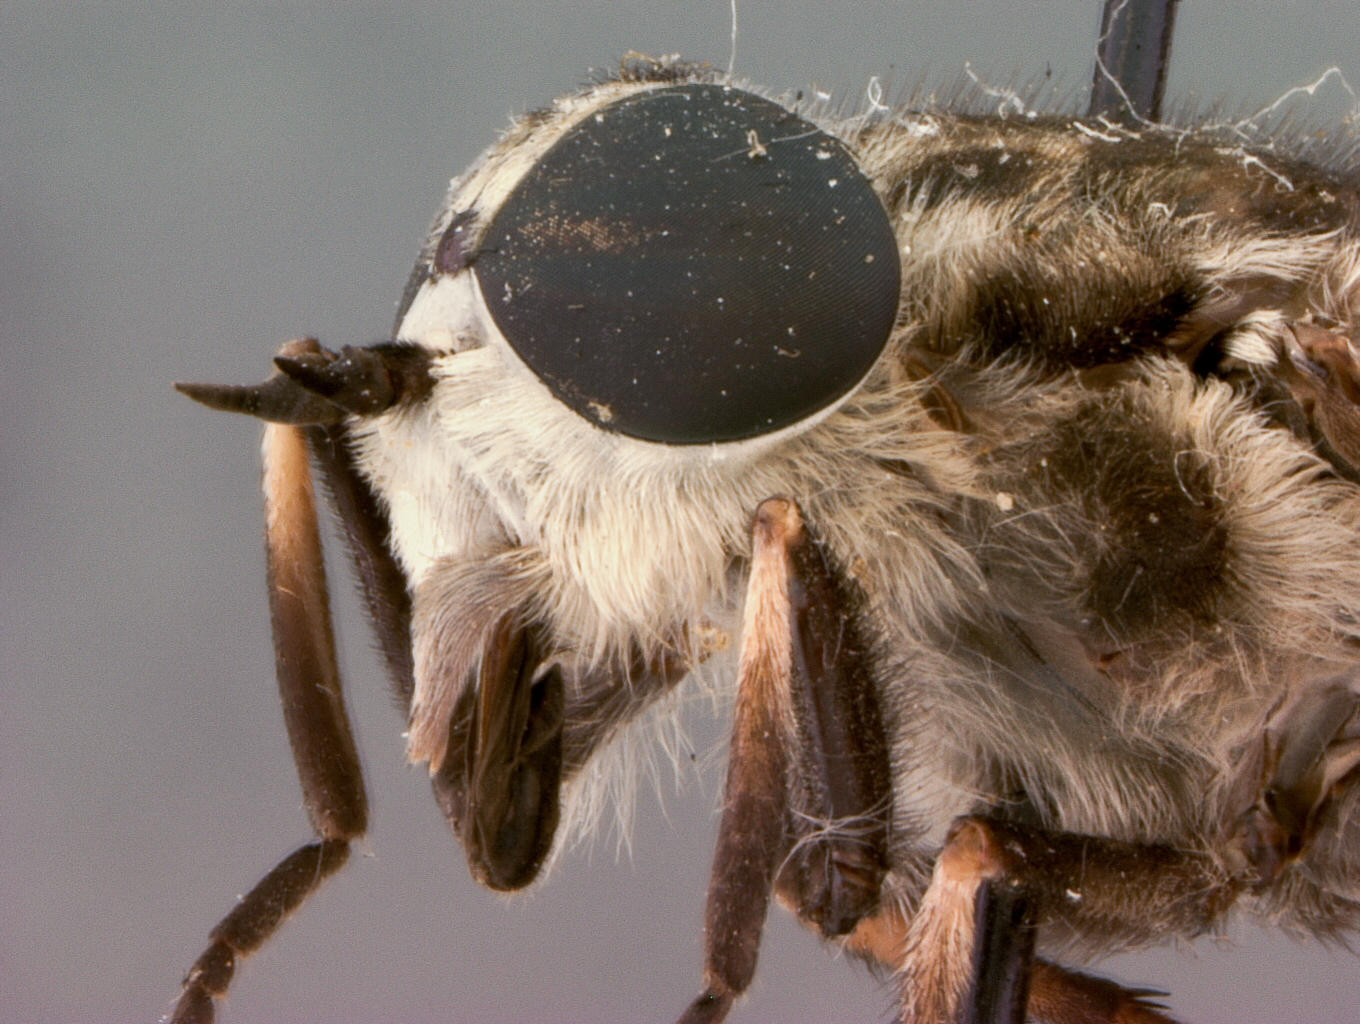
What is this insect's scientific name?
Tabanus maculosus
